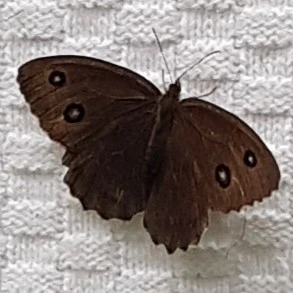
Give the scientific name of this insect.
Minois dryas
